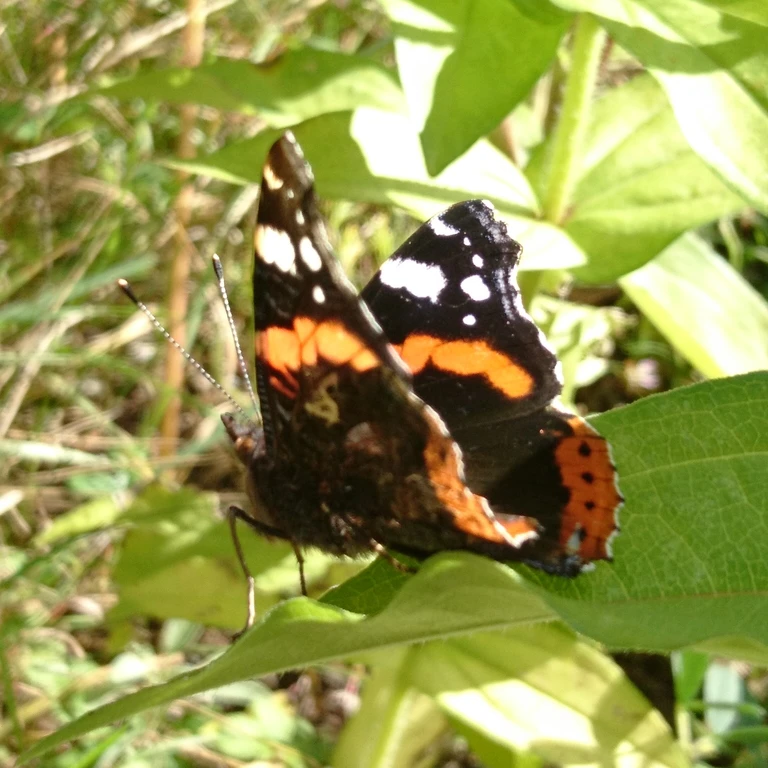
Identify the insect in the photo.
Vanessa atalanta
